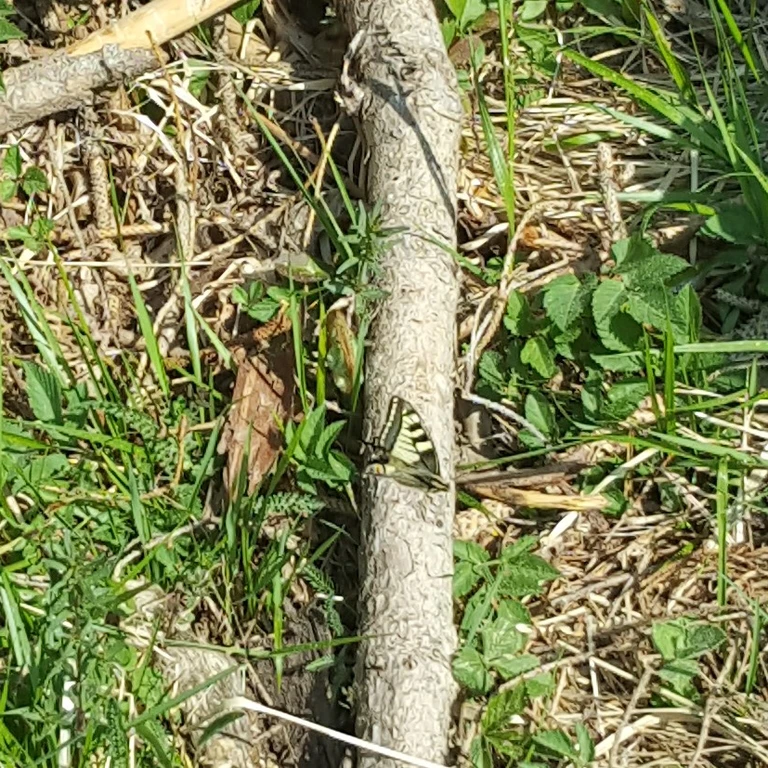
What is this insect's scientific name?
Papilio machaon
